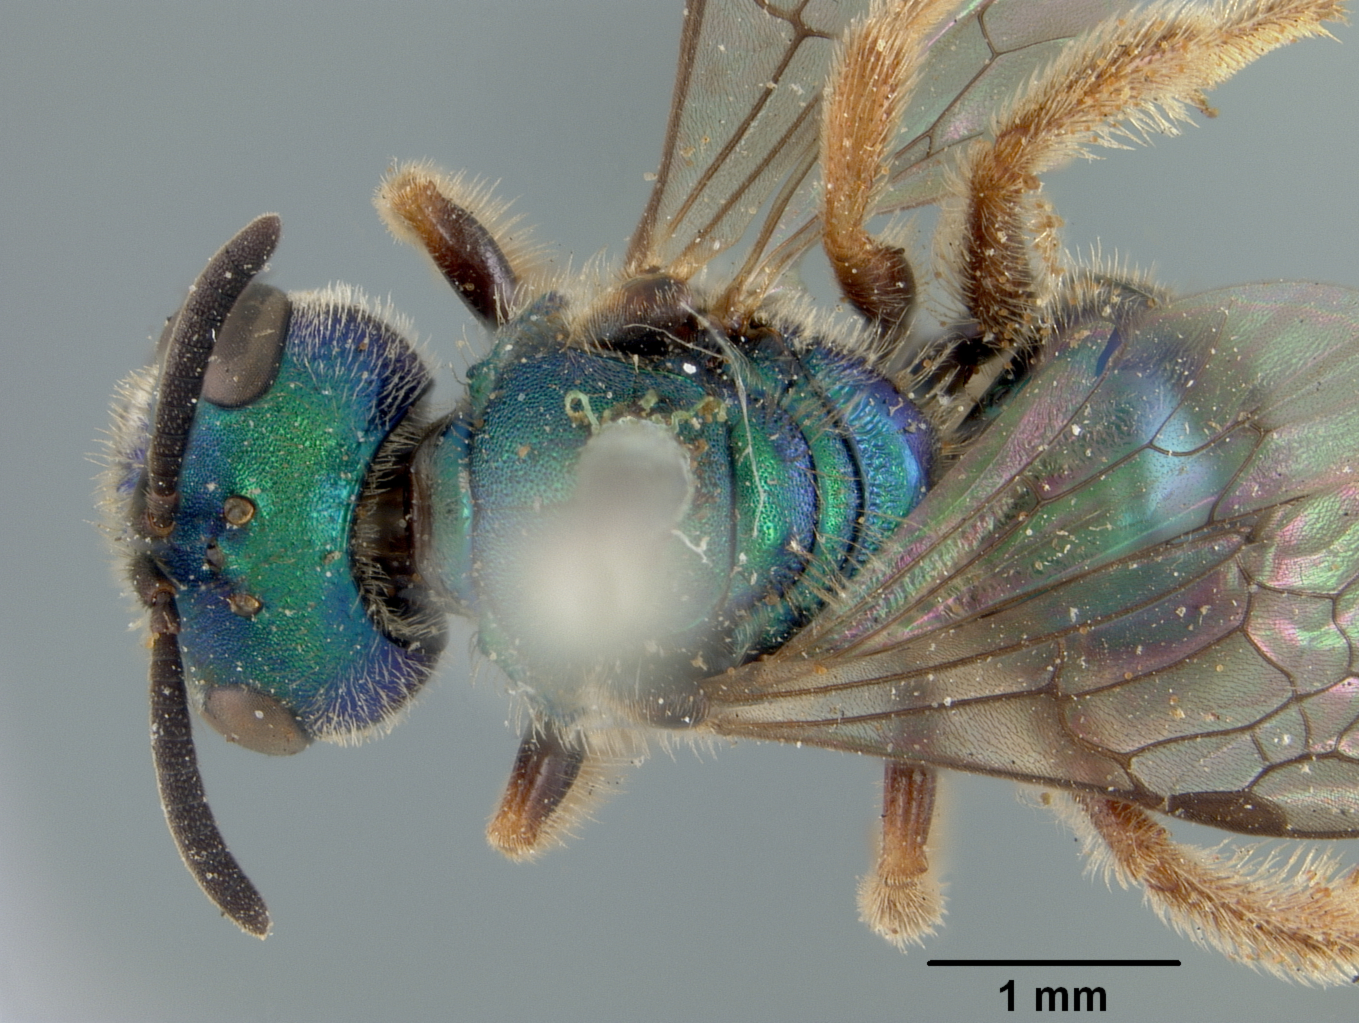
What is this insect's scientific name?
Augochlora vincentana
